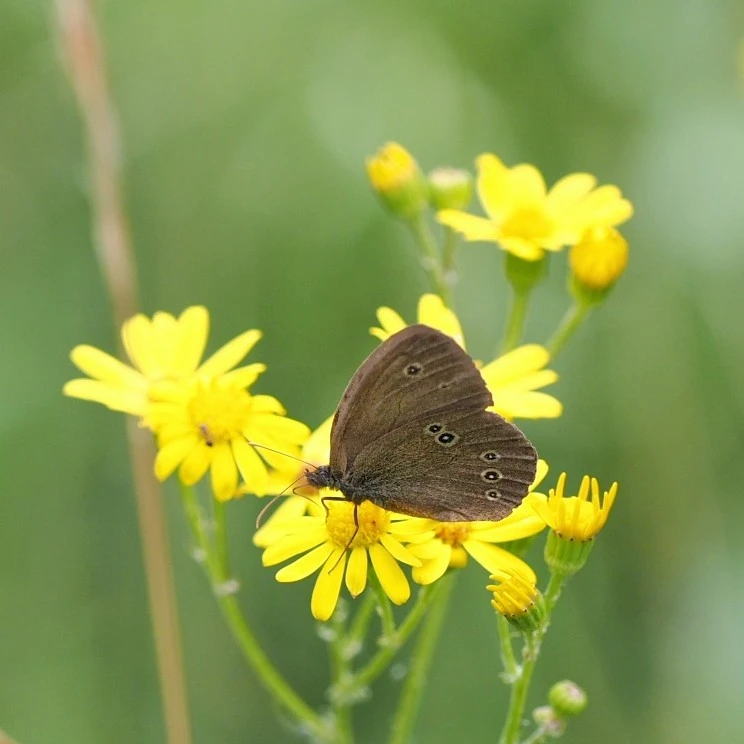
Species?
Aphantopus hyperantus
